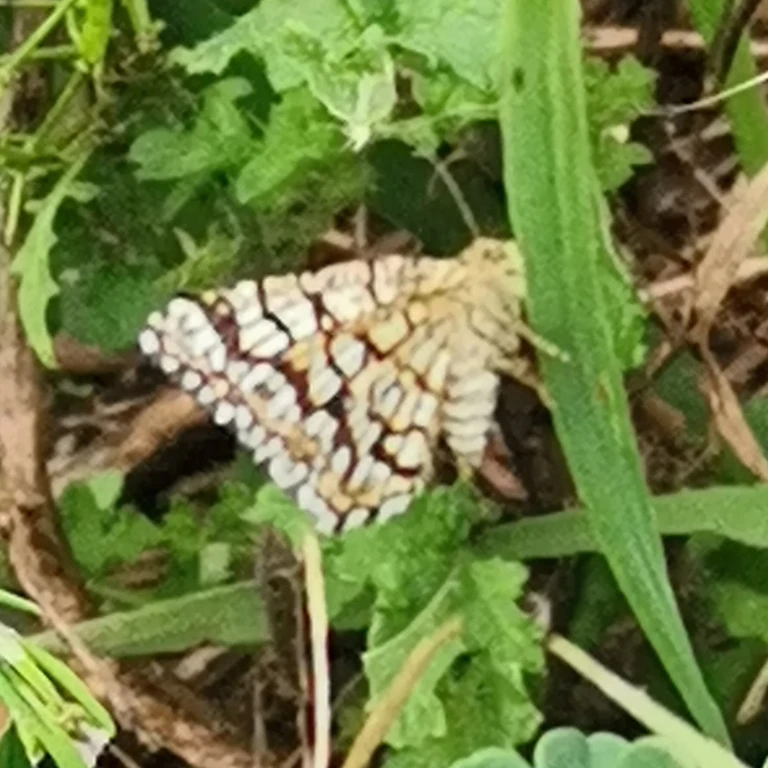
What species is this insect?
Chiasmia clathrata
